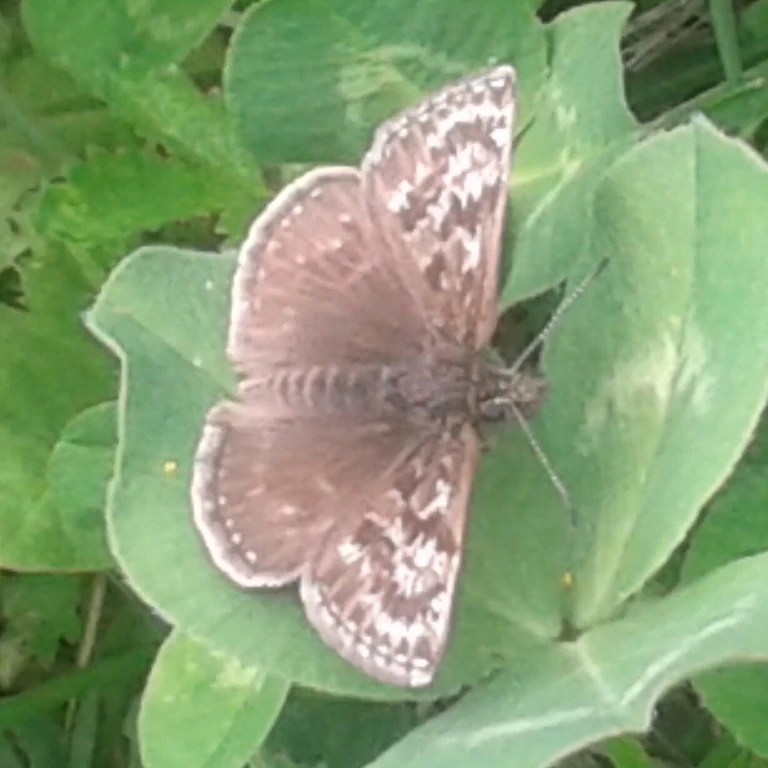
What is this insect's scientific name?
Erynnis tages
